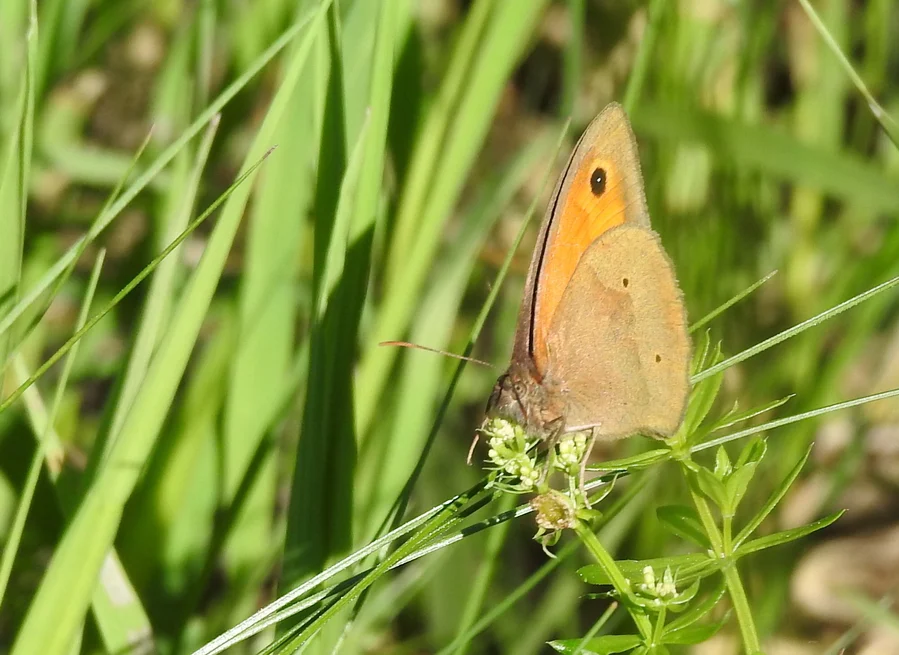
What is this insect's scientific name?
Maniola jurtina
